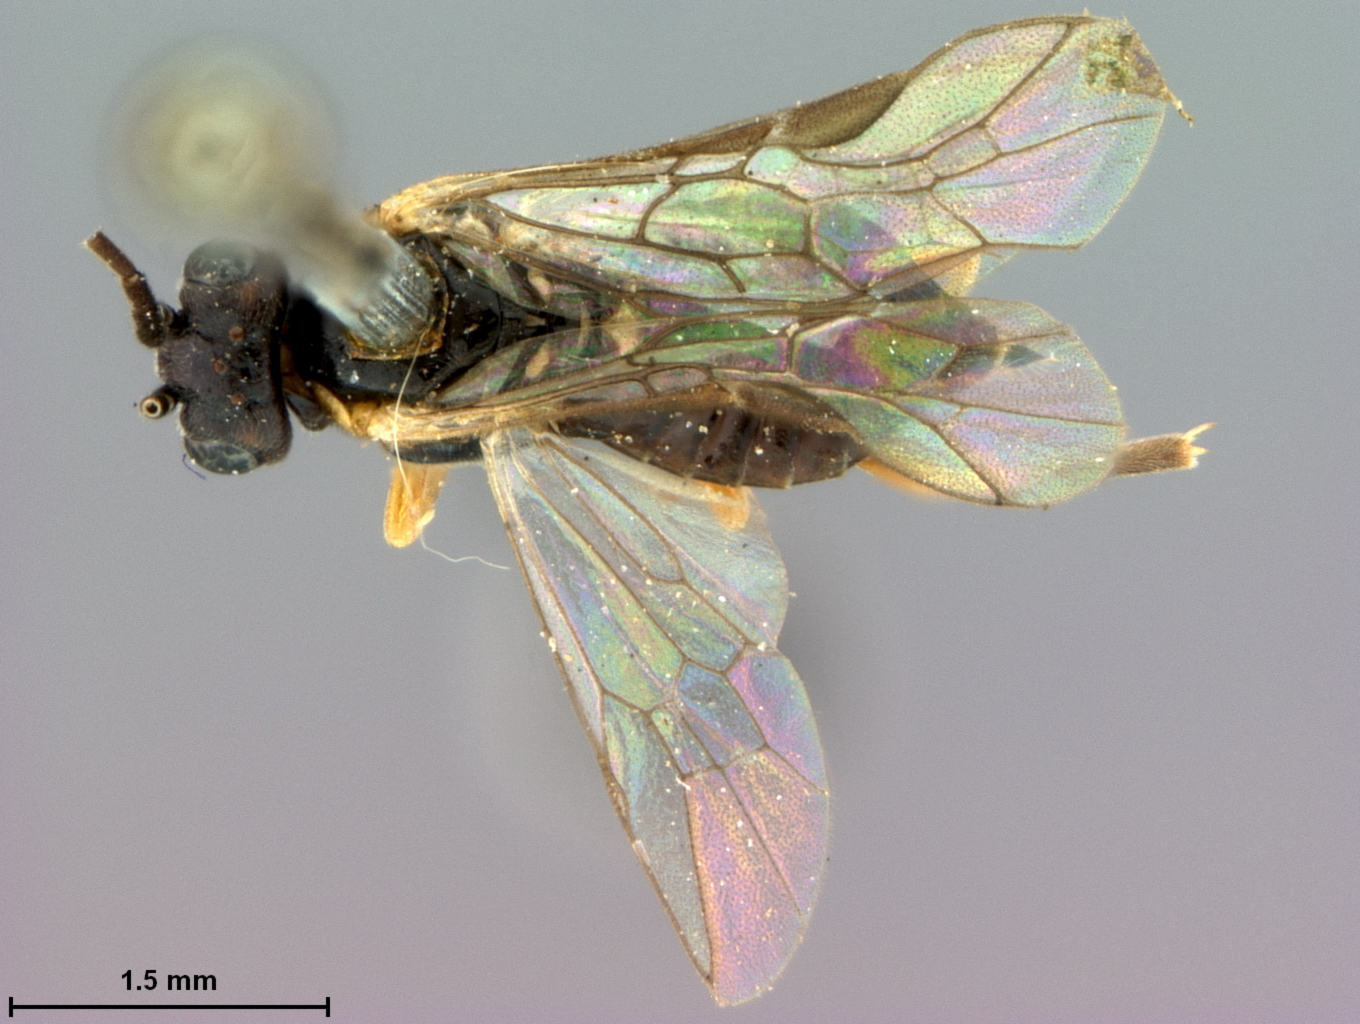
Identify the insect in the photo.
Pontania terminalis
